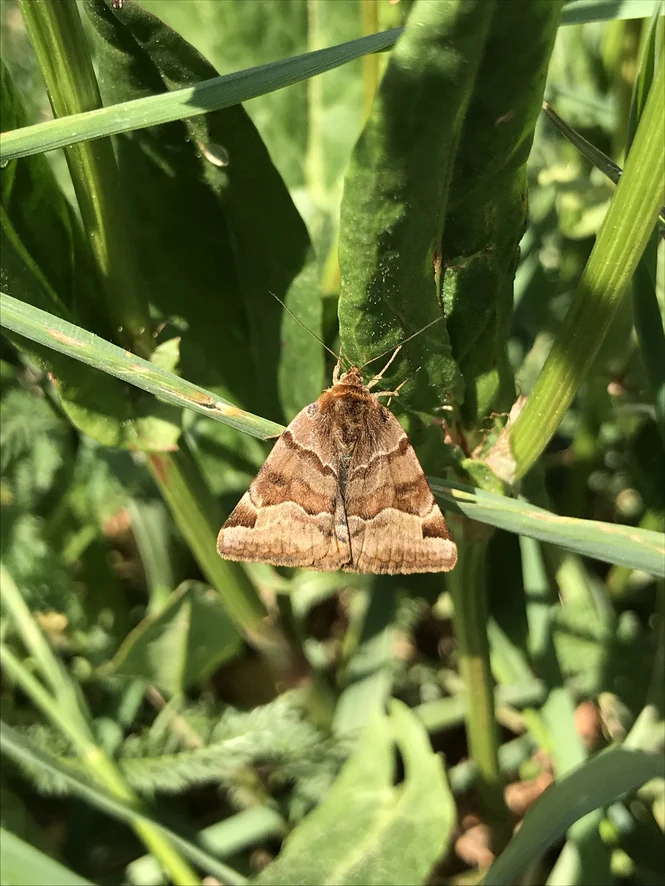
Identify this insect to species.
Euclidia glyphica
